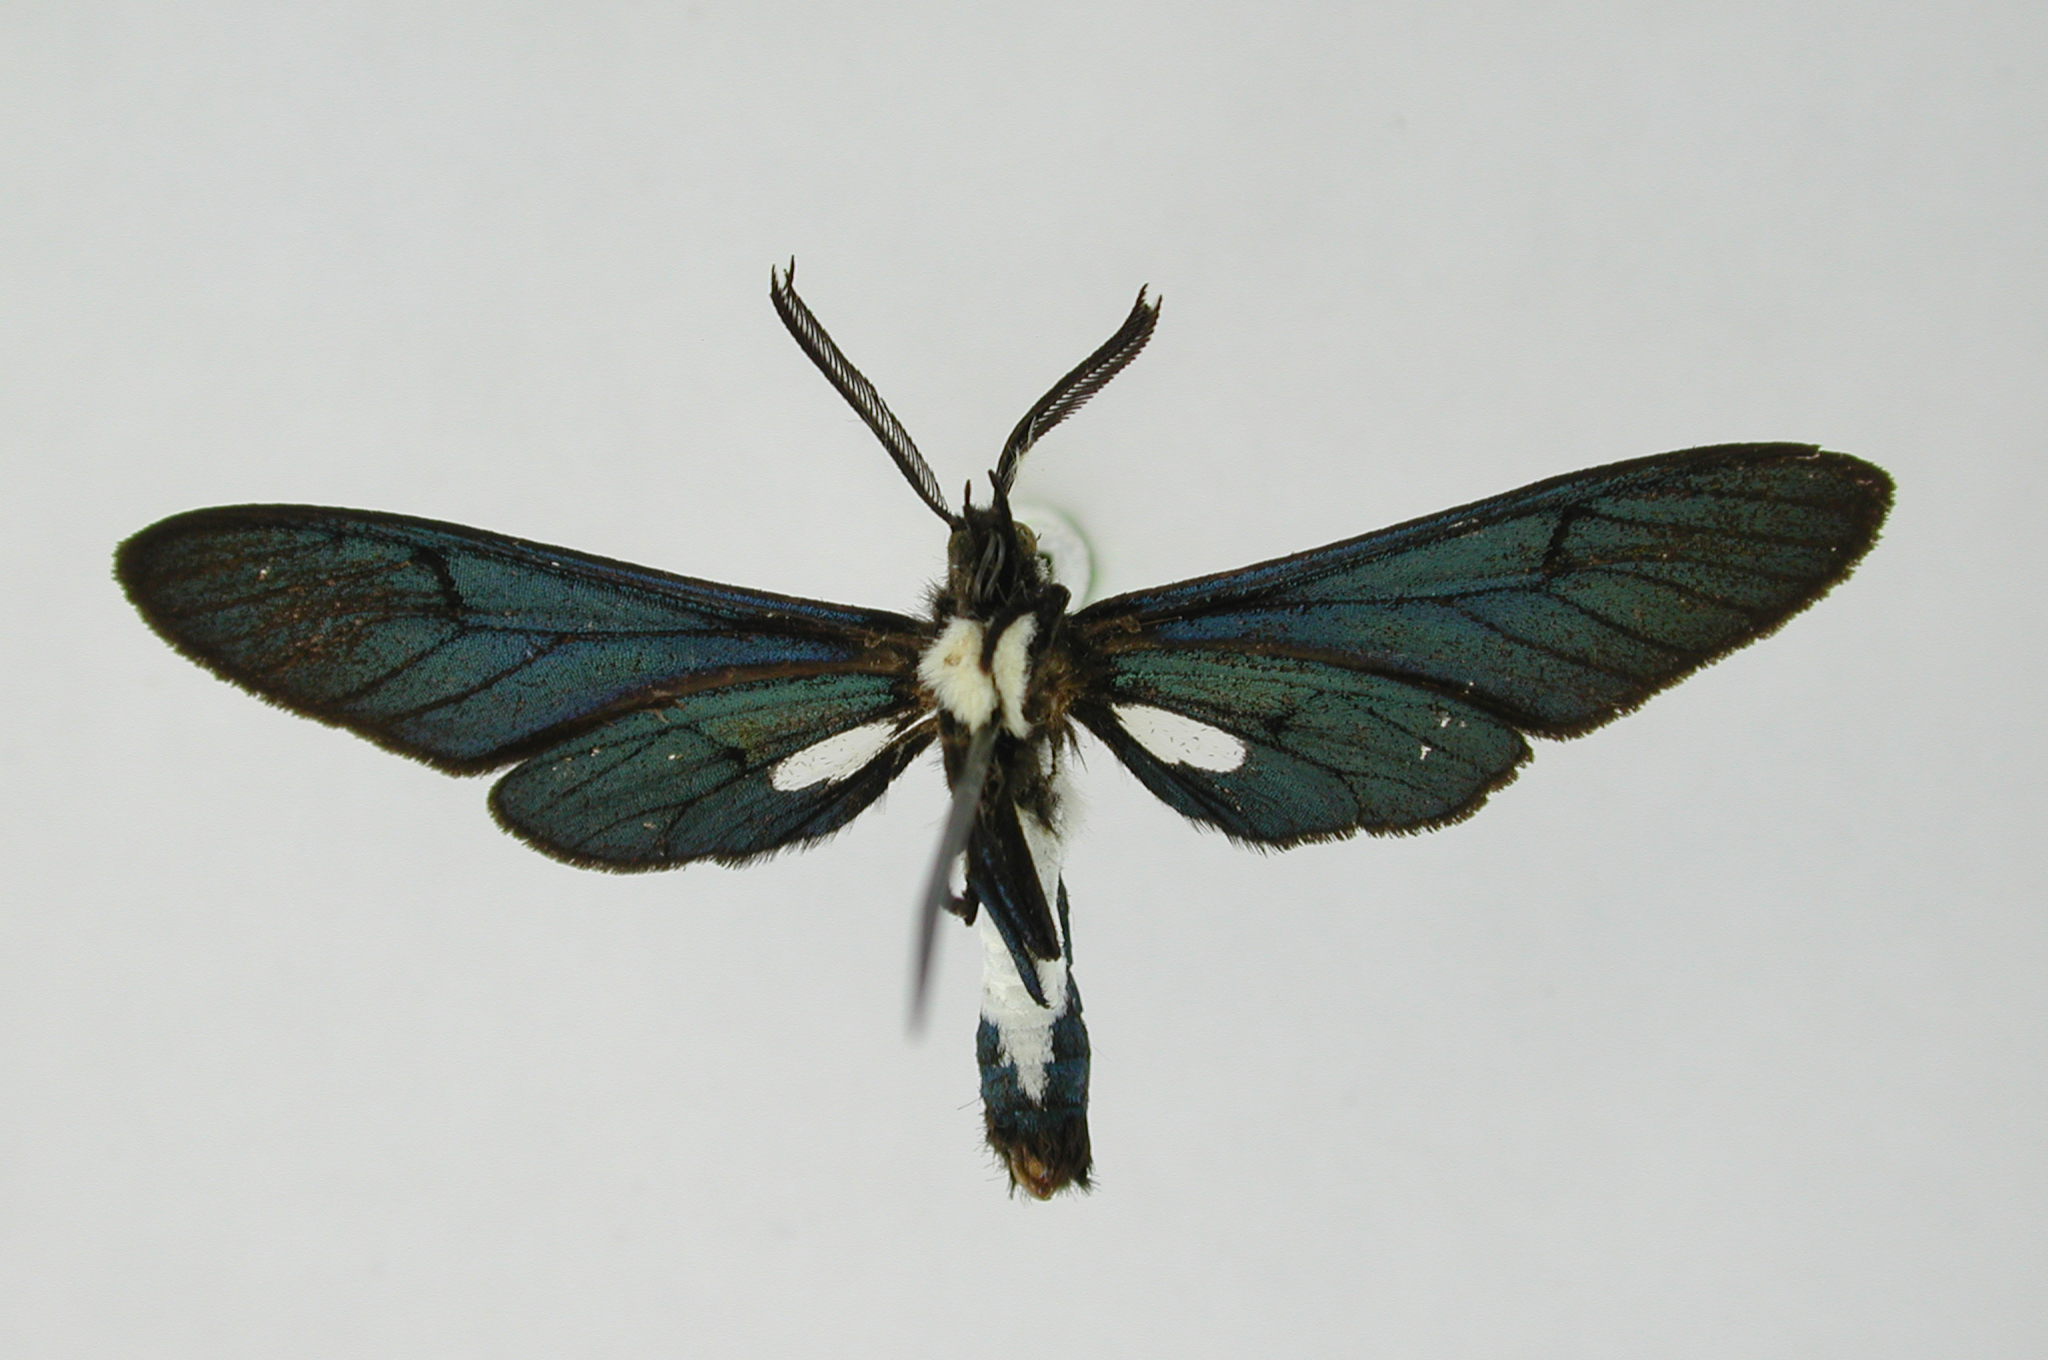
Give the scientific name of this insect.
Eupyra albicincta
